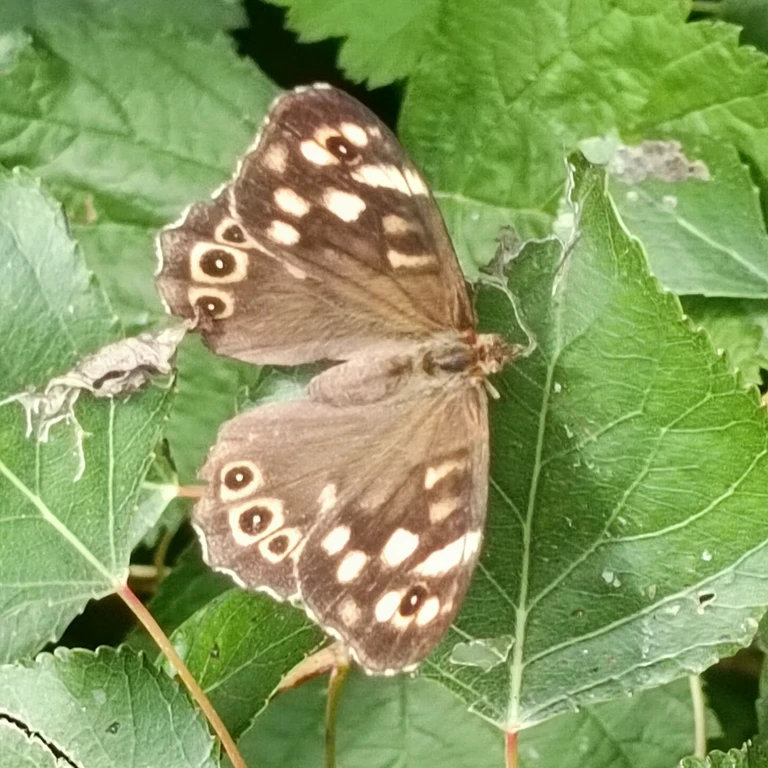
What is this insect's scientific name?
Pararge aegeria
